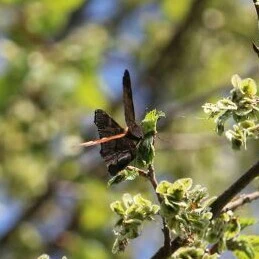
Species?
Aglais io
